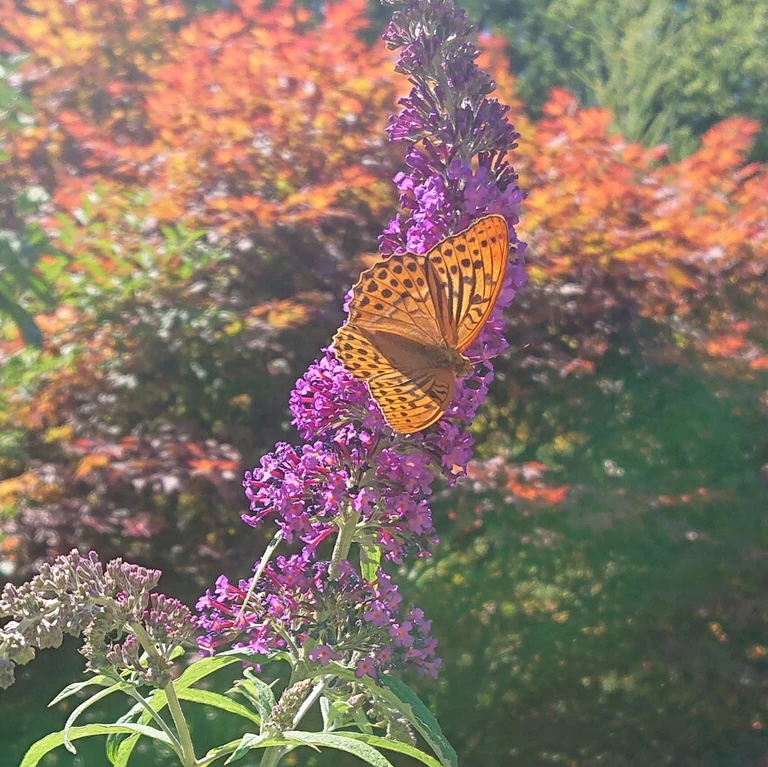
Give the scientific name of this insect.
Argynnis paphia
